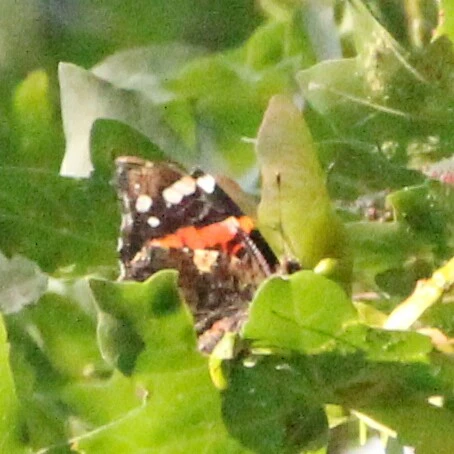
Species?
Vanessa atalanta
